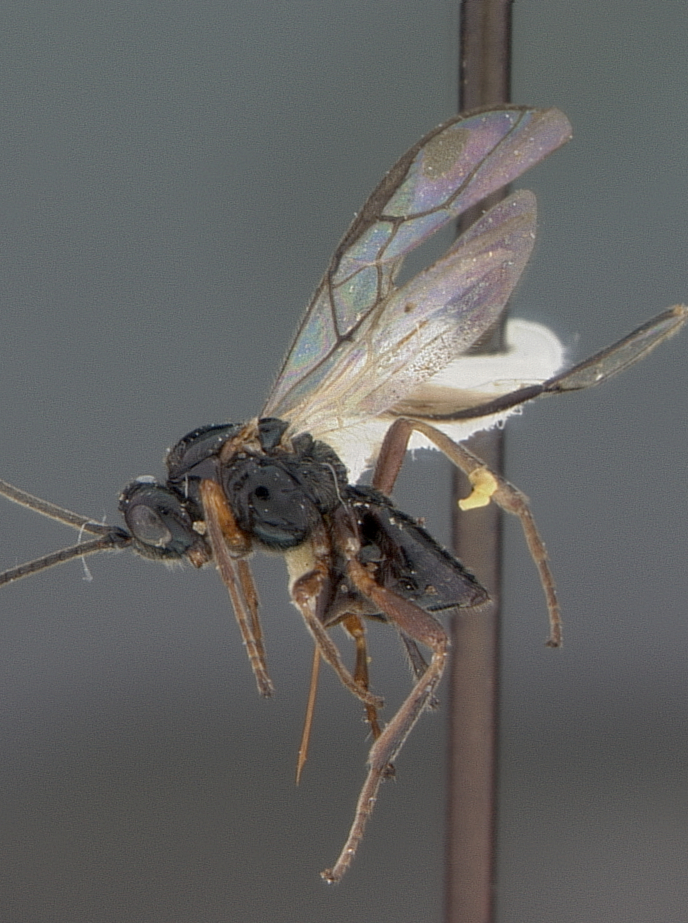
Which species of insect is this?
Opius californicus
